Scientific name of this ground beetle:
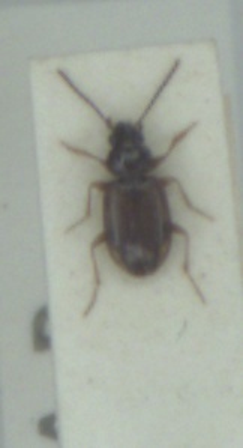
Bembidion guttula
